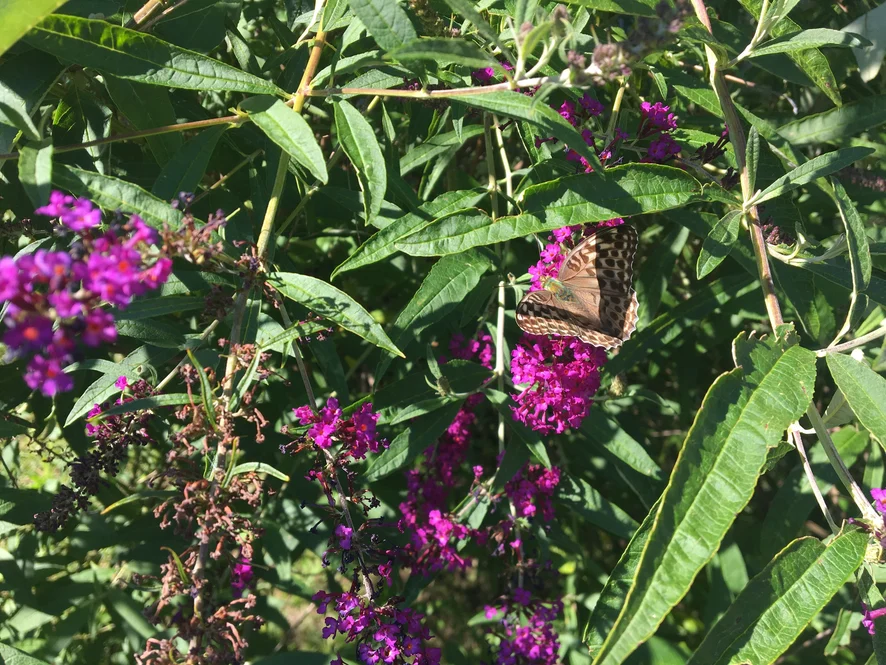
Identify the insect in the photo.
Argynnis paphia
